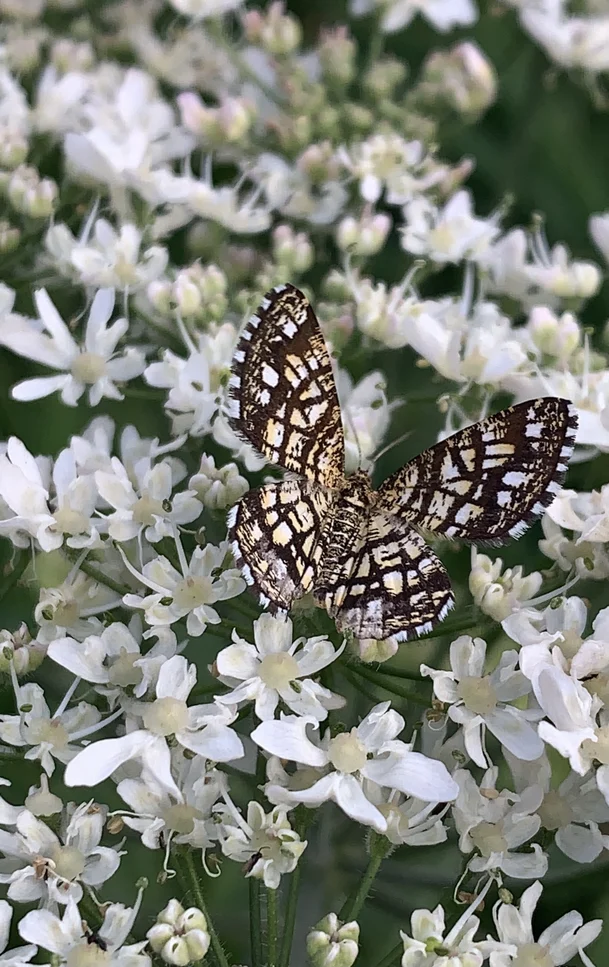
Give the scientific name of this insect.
Chiasmia clathrata
